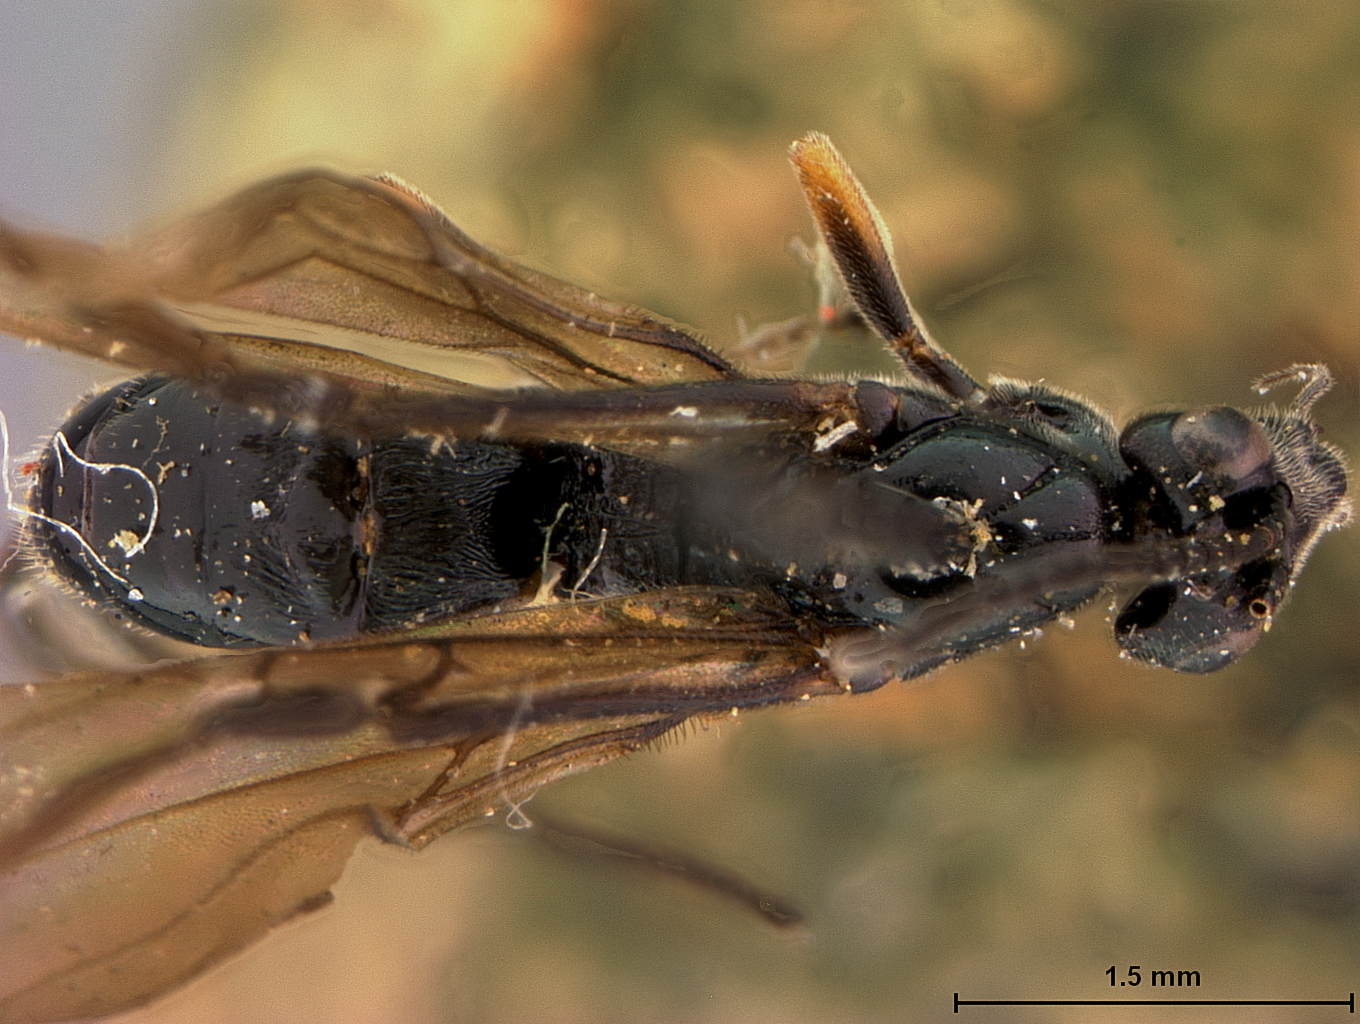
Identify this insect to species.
Bassus brevicornis
